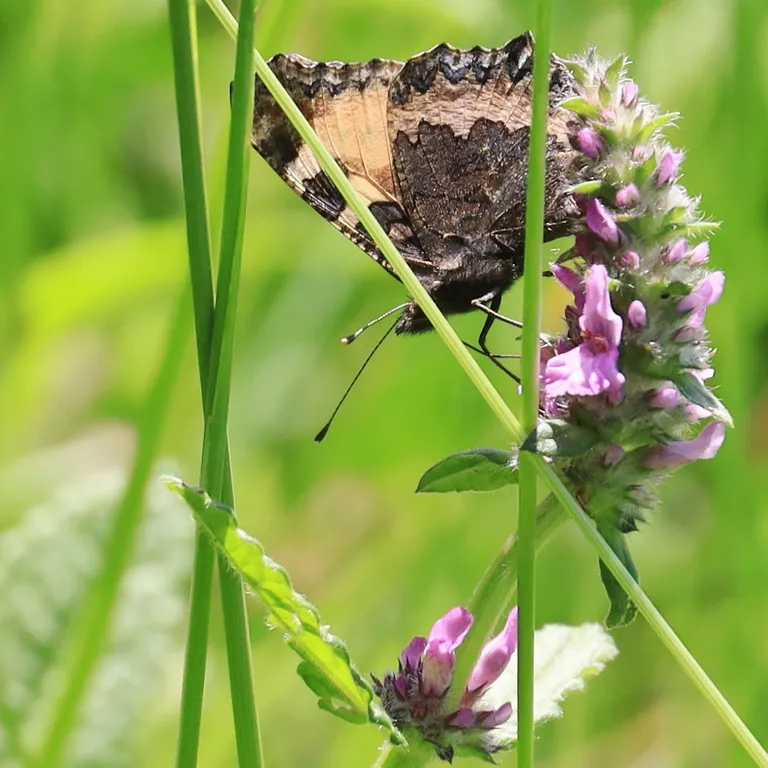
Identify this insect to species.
Aglais urticae
